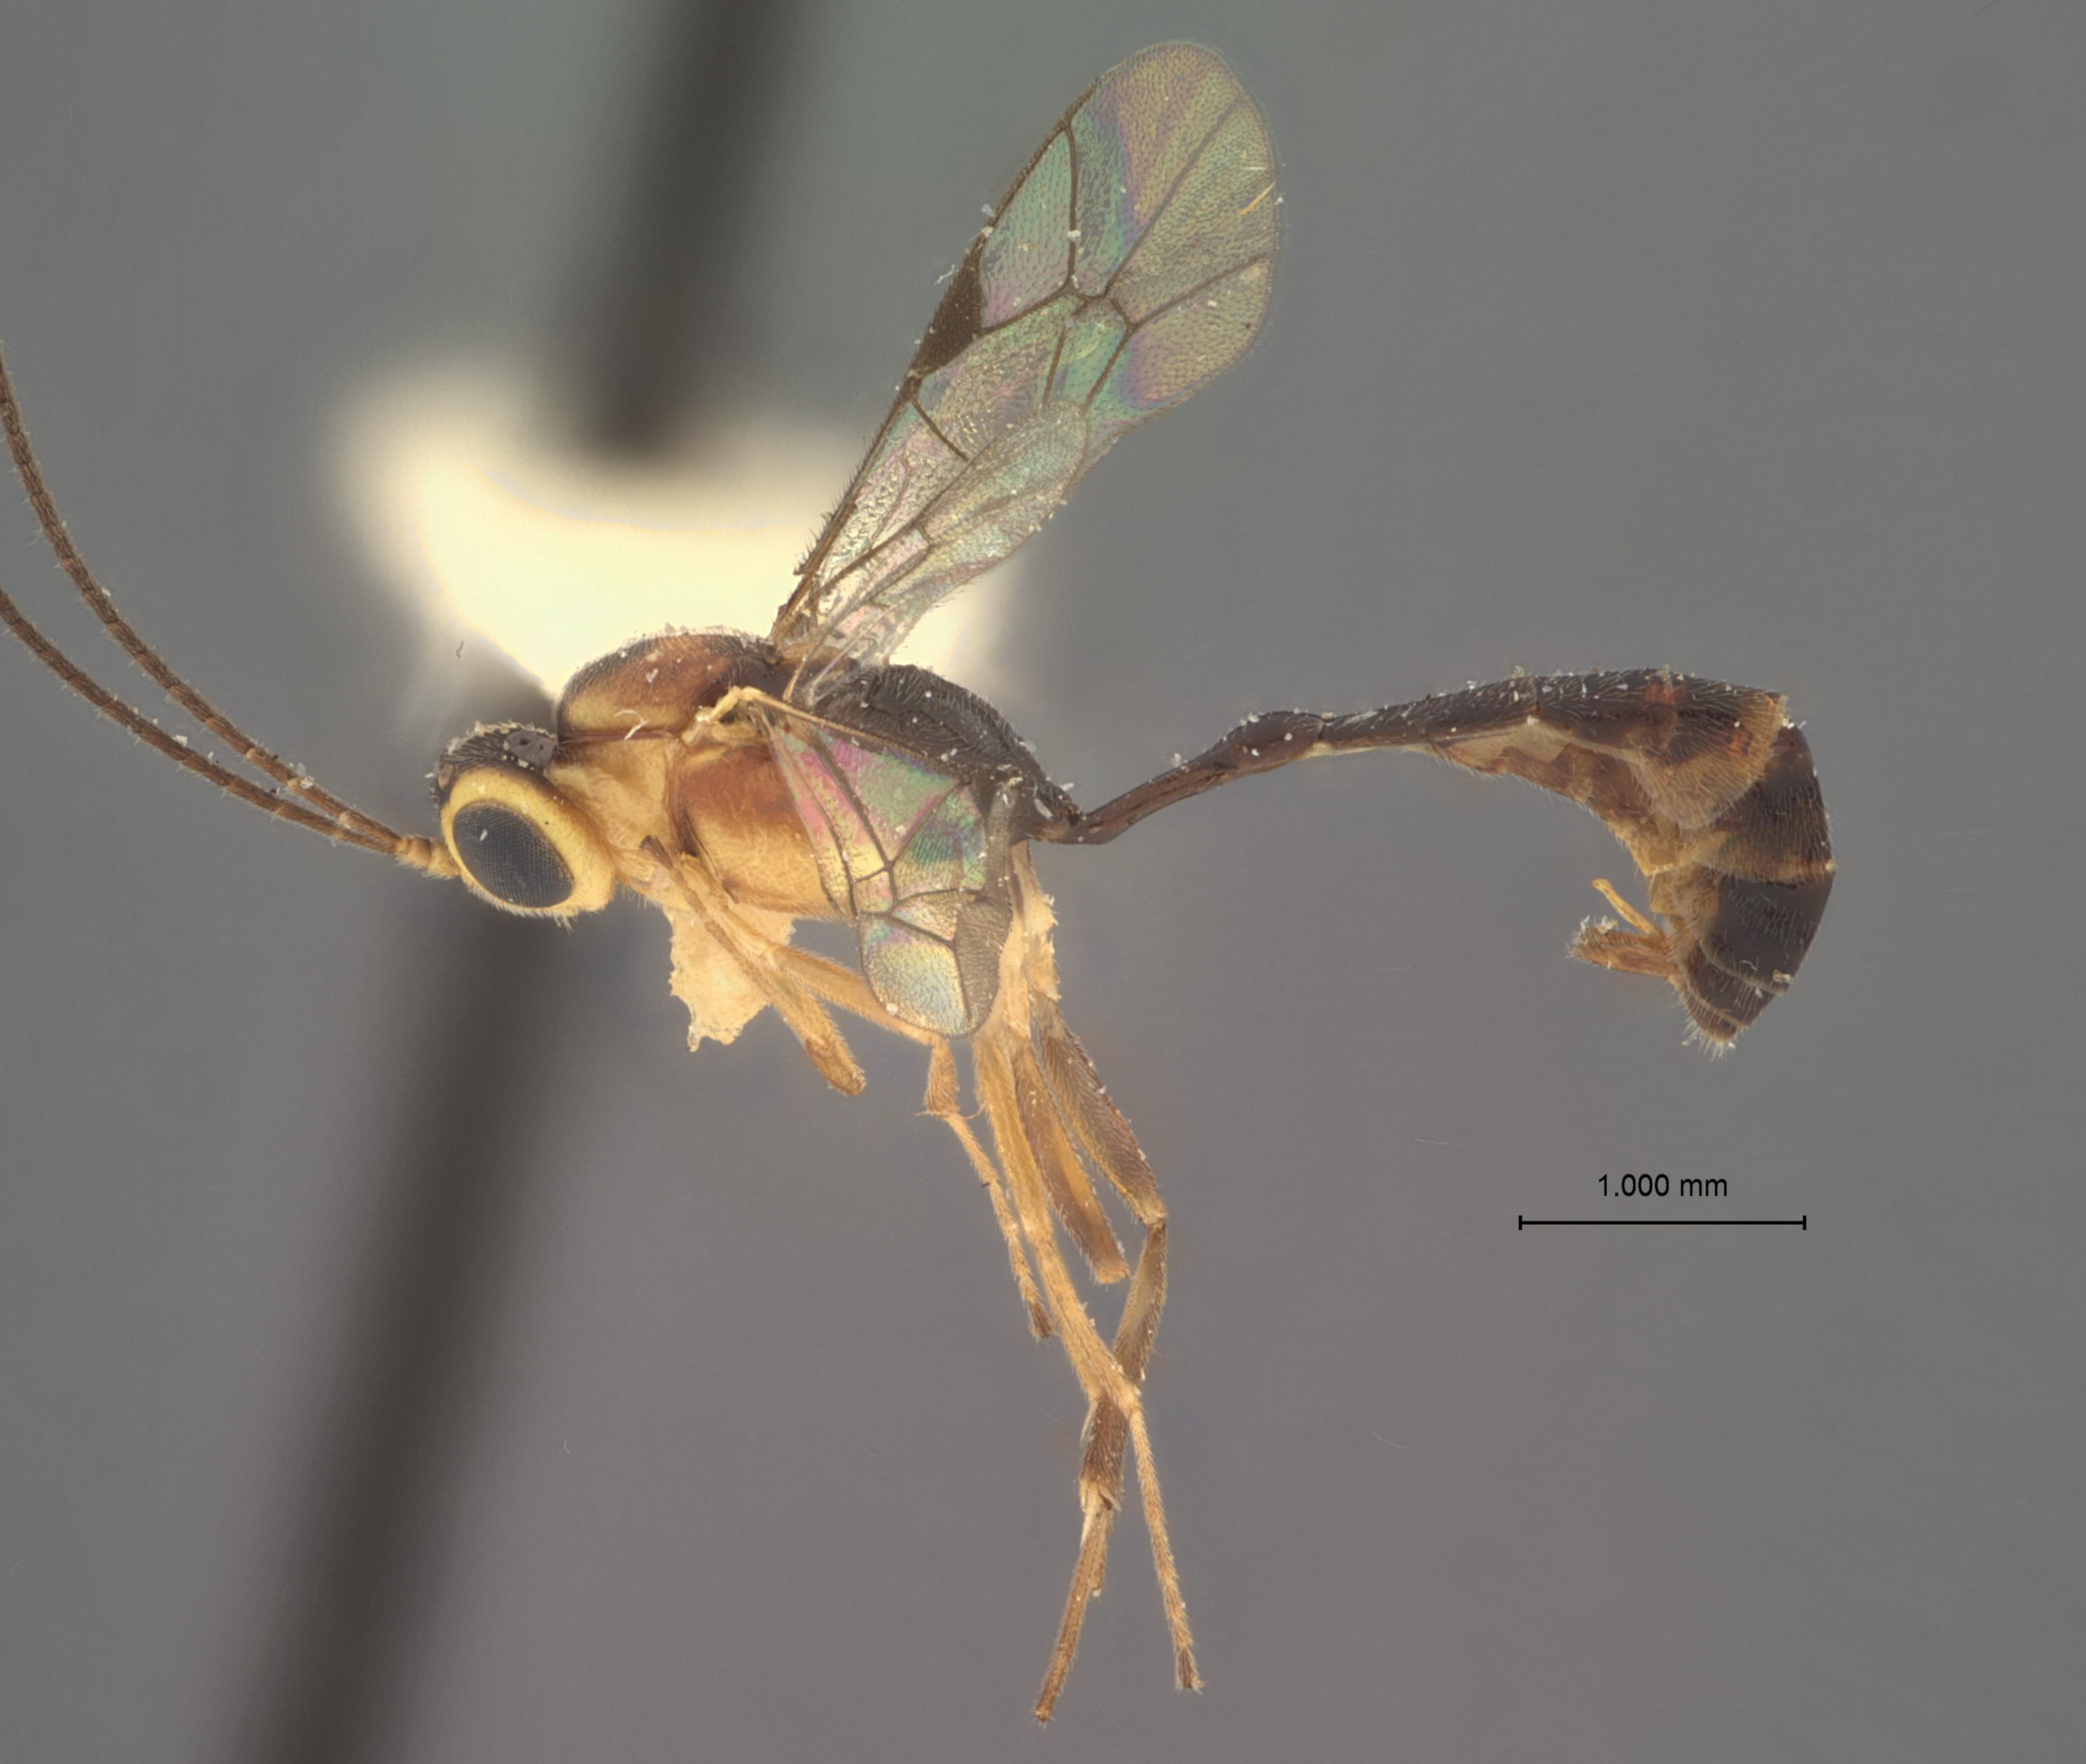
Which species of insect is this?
Temelucha yapensis
